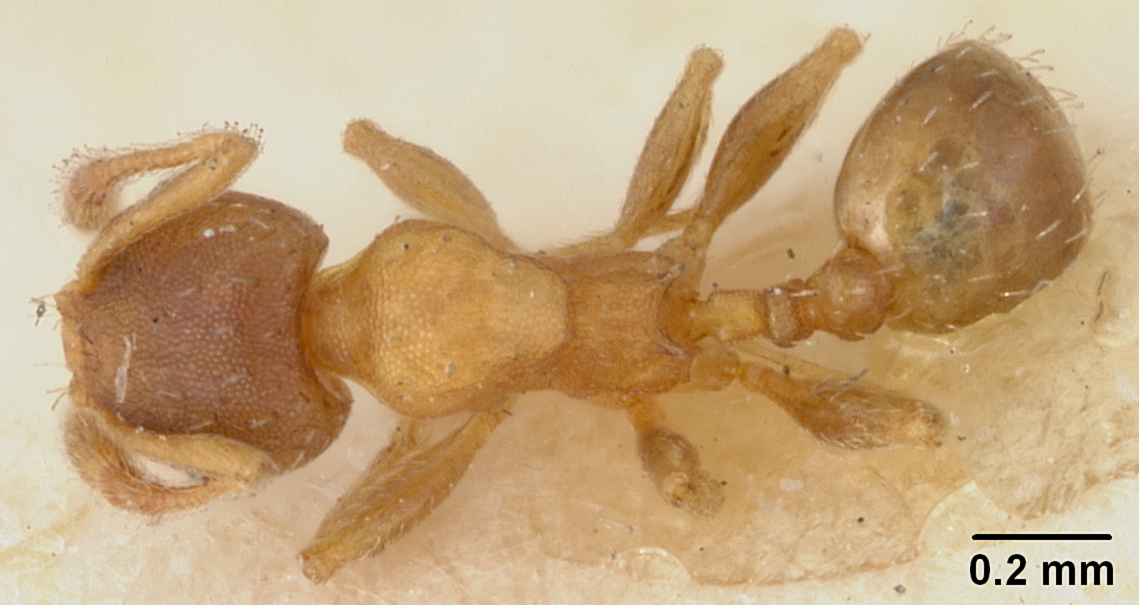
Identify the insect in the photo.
Pheidole constipata
